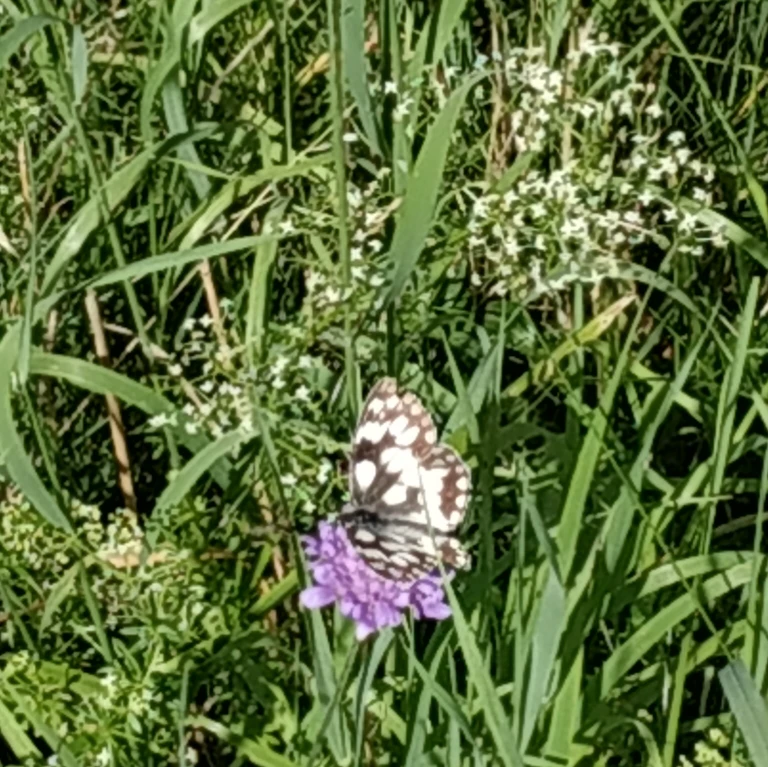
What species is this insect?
Melanargia galathea
